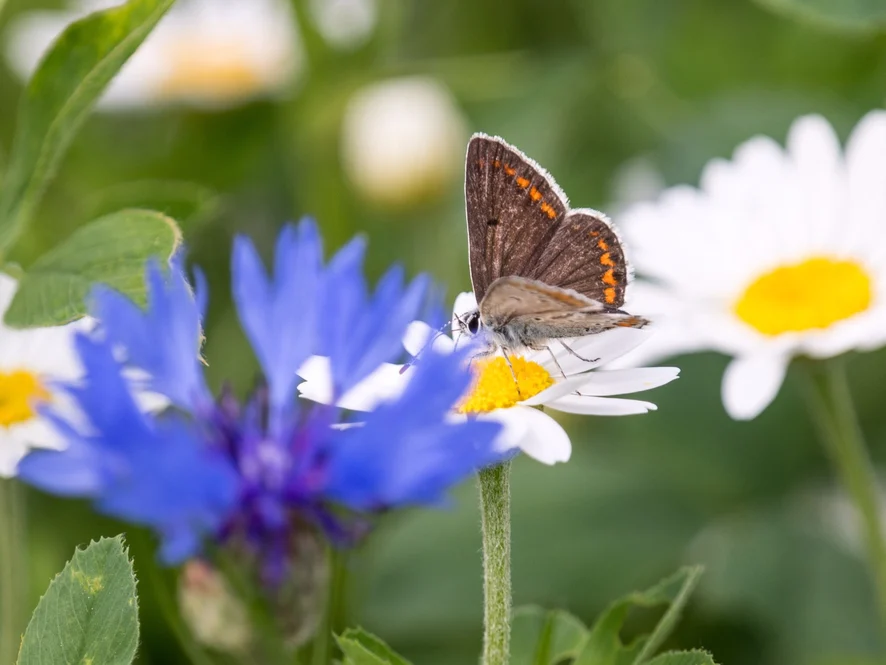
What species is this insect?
Aricia agestis/artaxerxes
